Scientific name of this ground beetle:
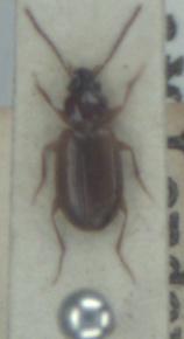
Trechus quadristriatus
